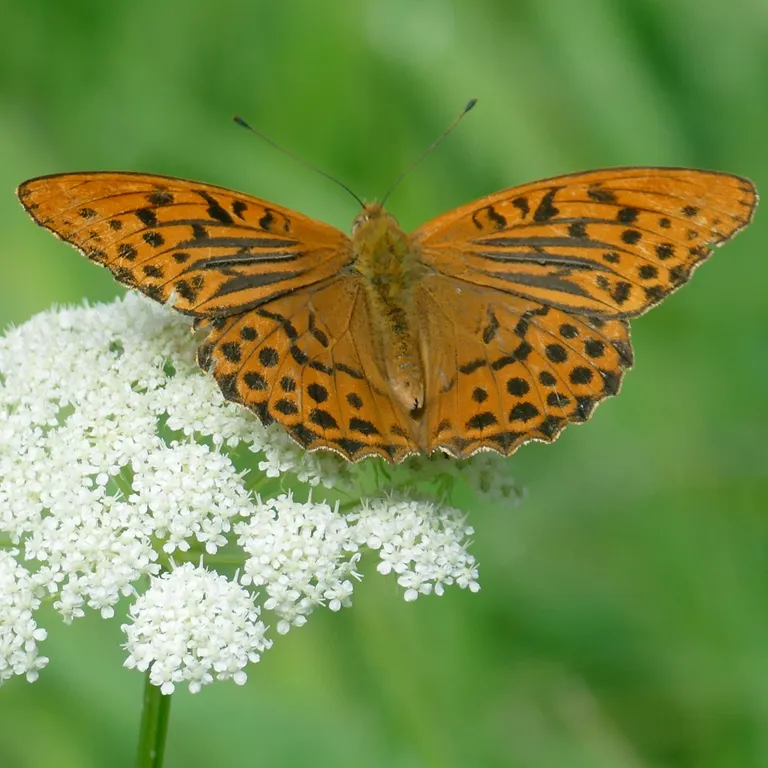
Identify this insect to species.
Argynnis paphia
